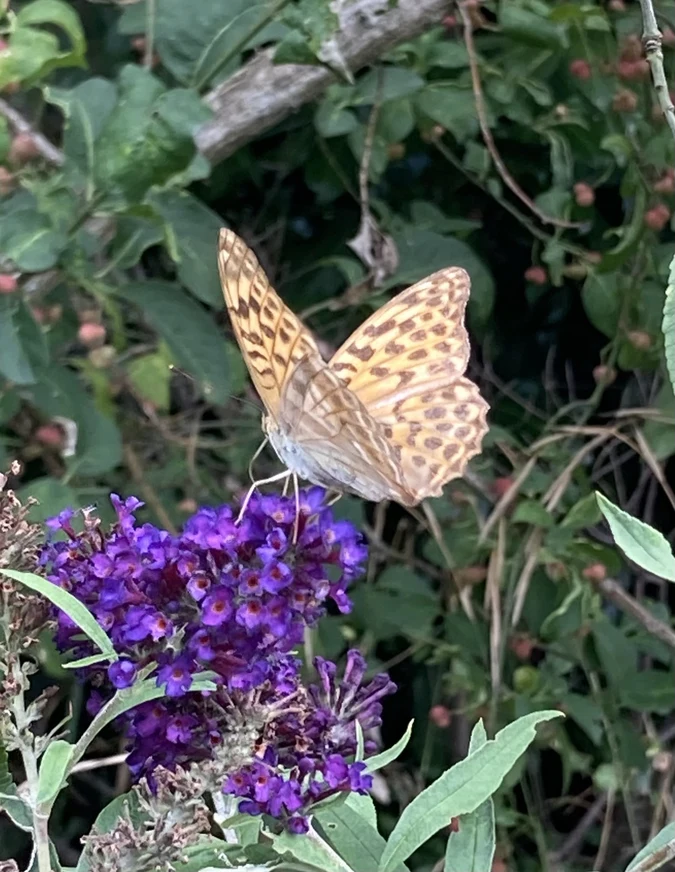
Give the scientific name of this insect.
Argynnis paphia
